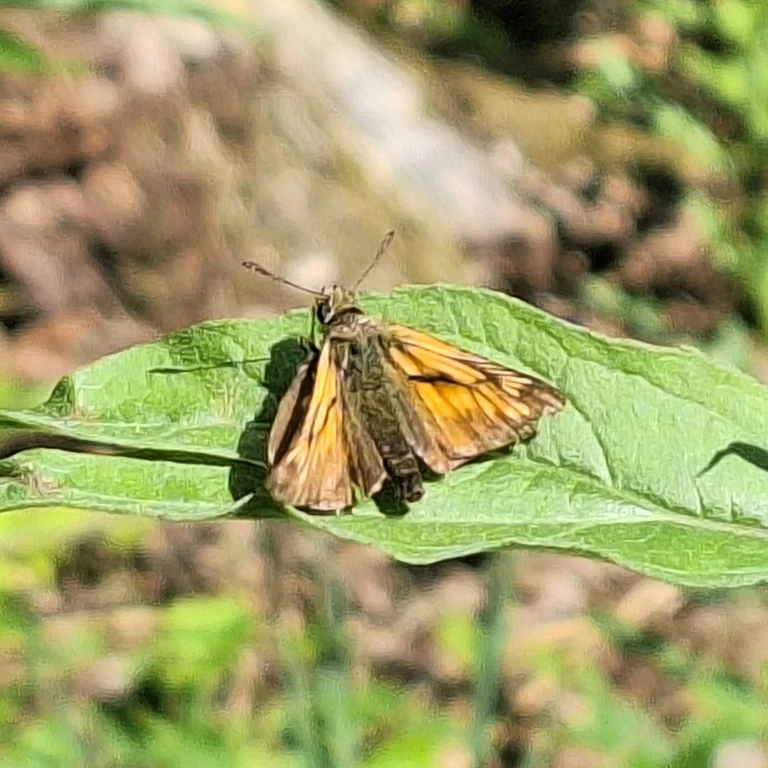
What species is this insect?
Ochlodes sylvanus (also Ochlodes venata)
